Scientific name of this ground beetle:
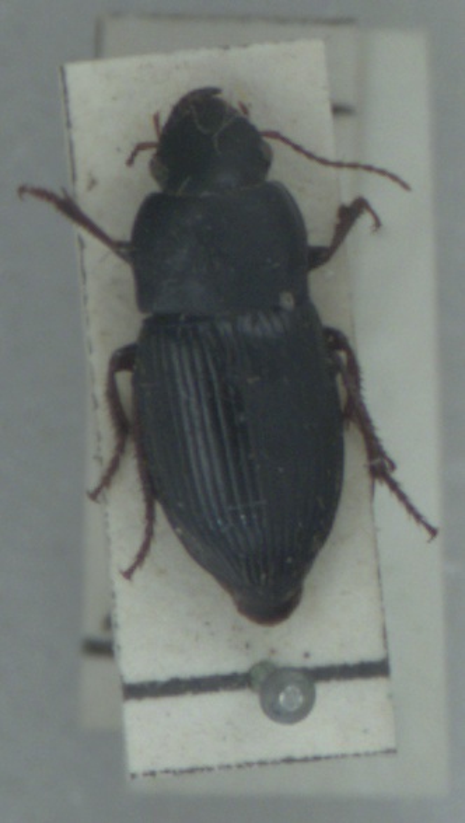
Harpalus rubripes
